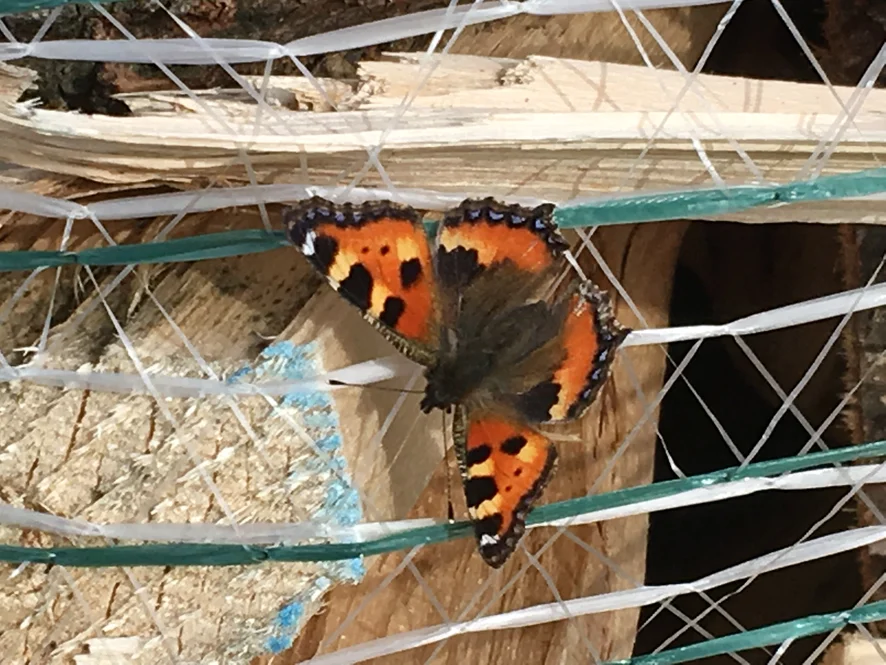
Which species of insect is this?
Aglais urticae
